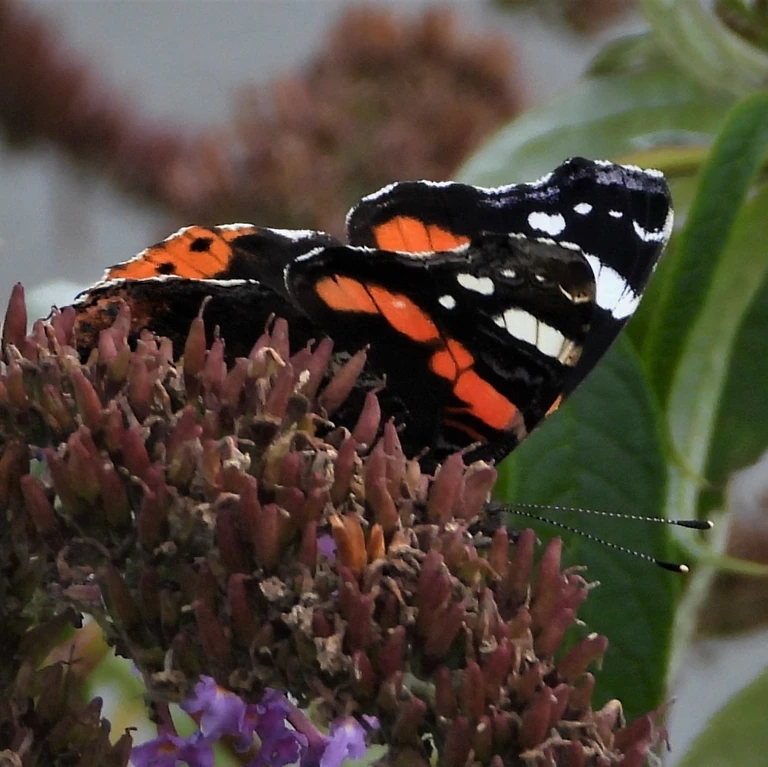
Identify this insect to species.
Vanessa atalanta
